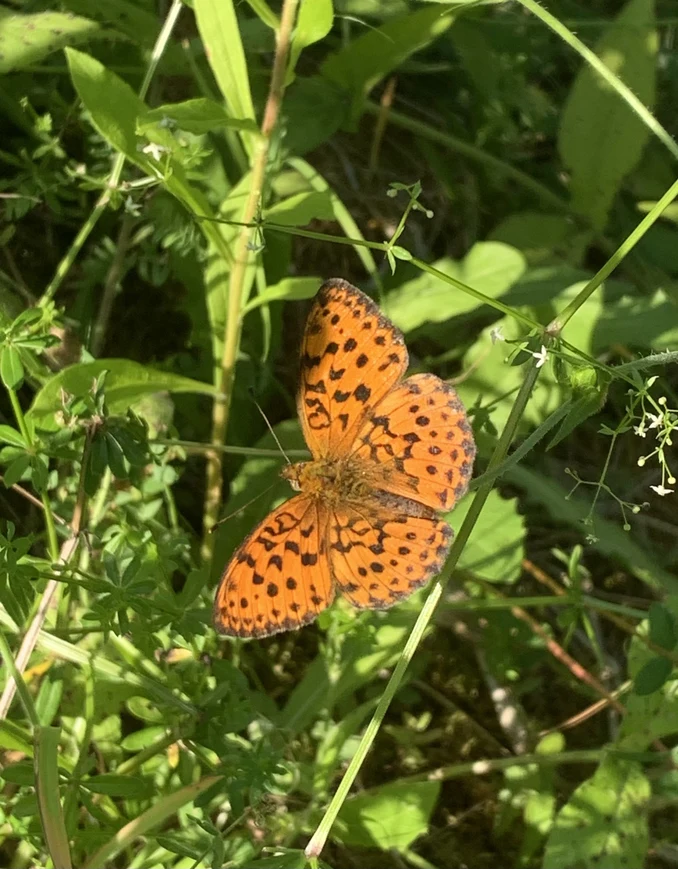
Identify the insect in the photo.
Brenthis daphne
